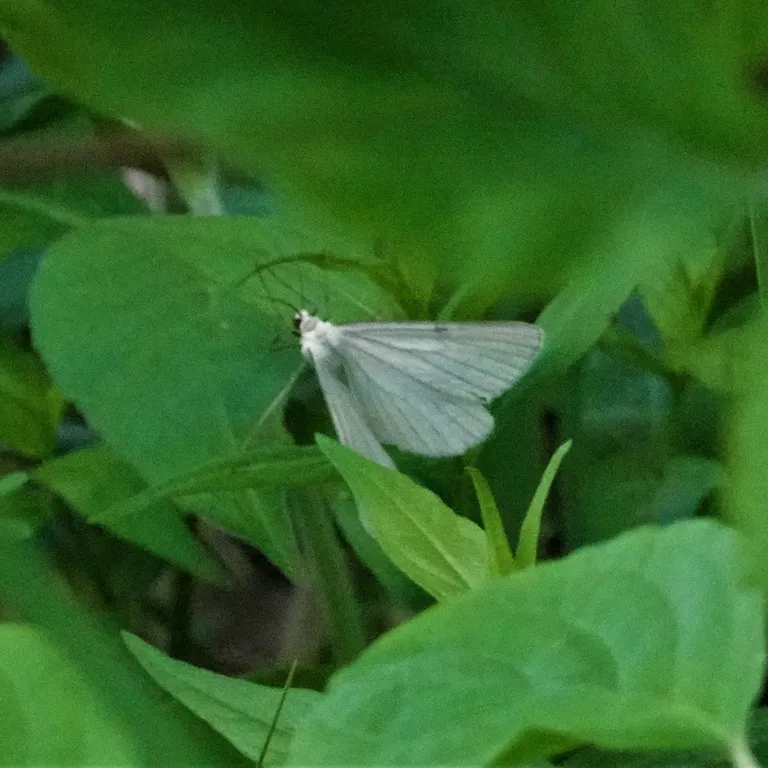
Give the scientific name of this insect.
Siona lineata
